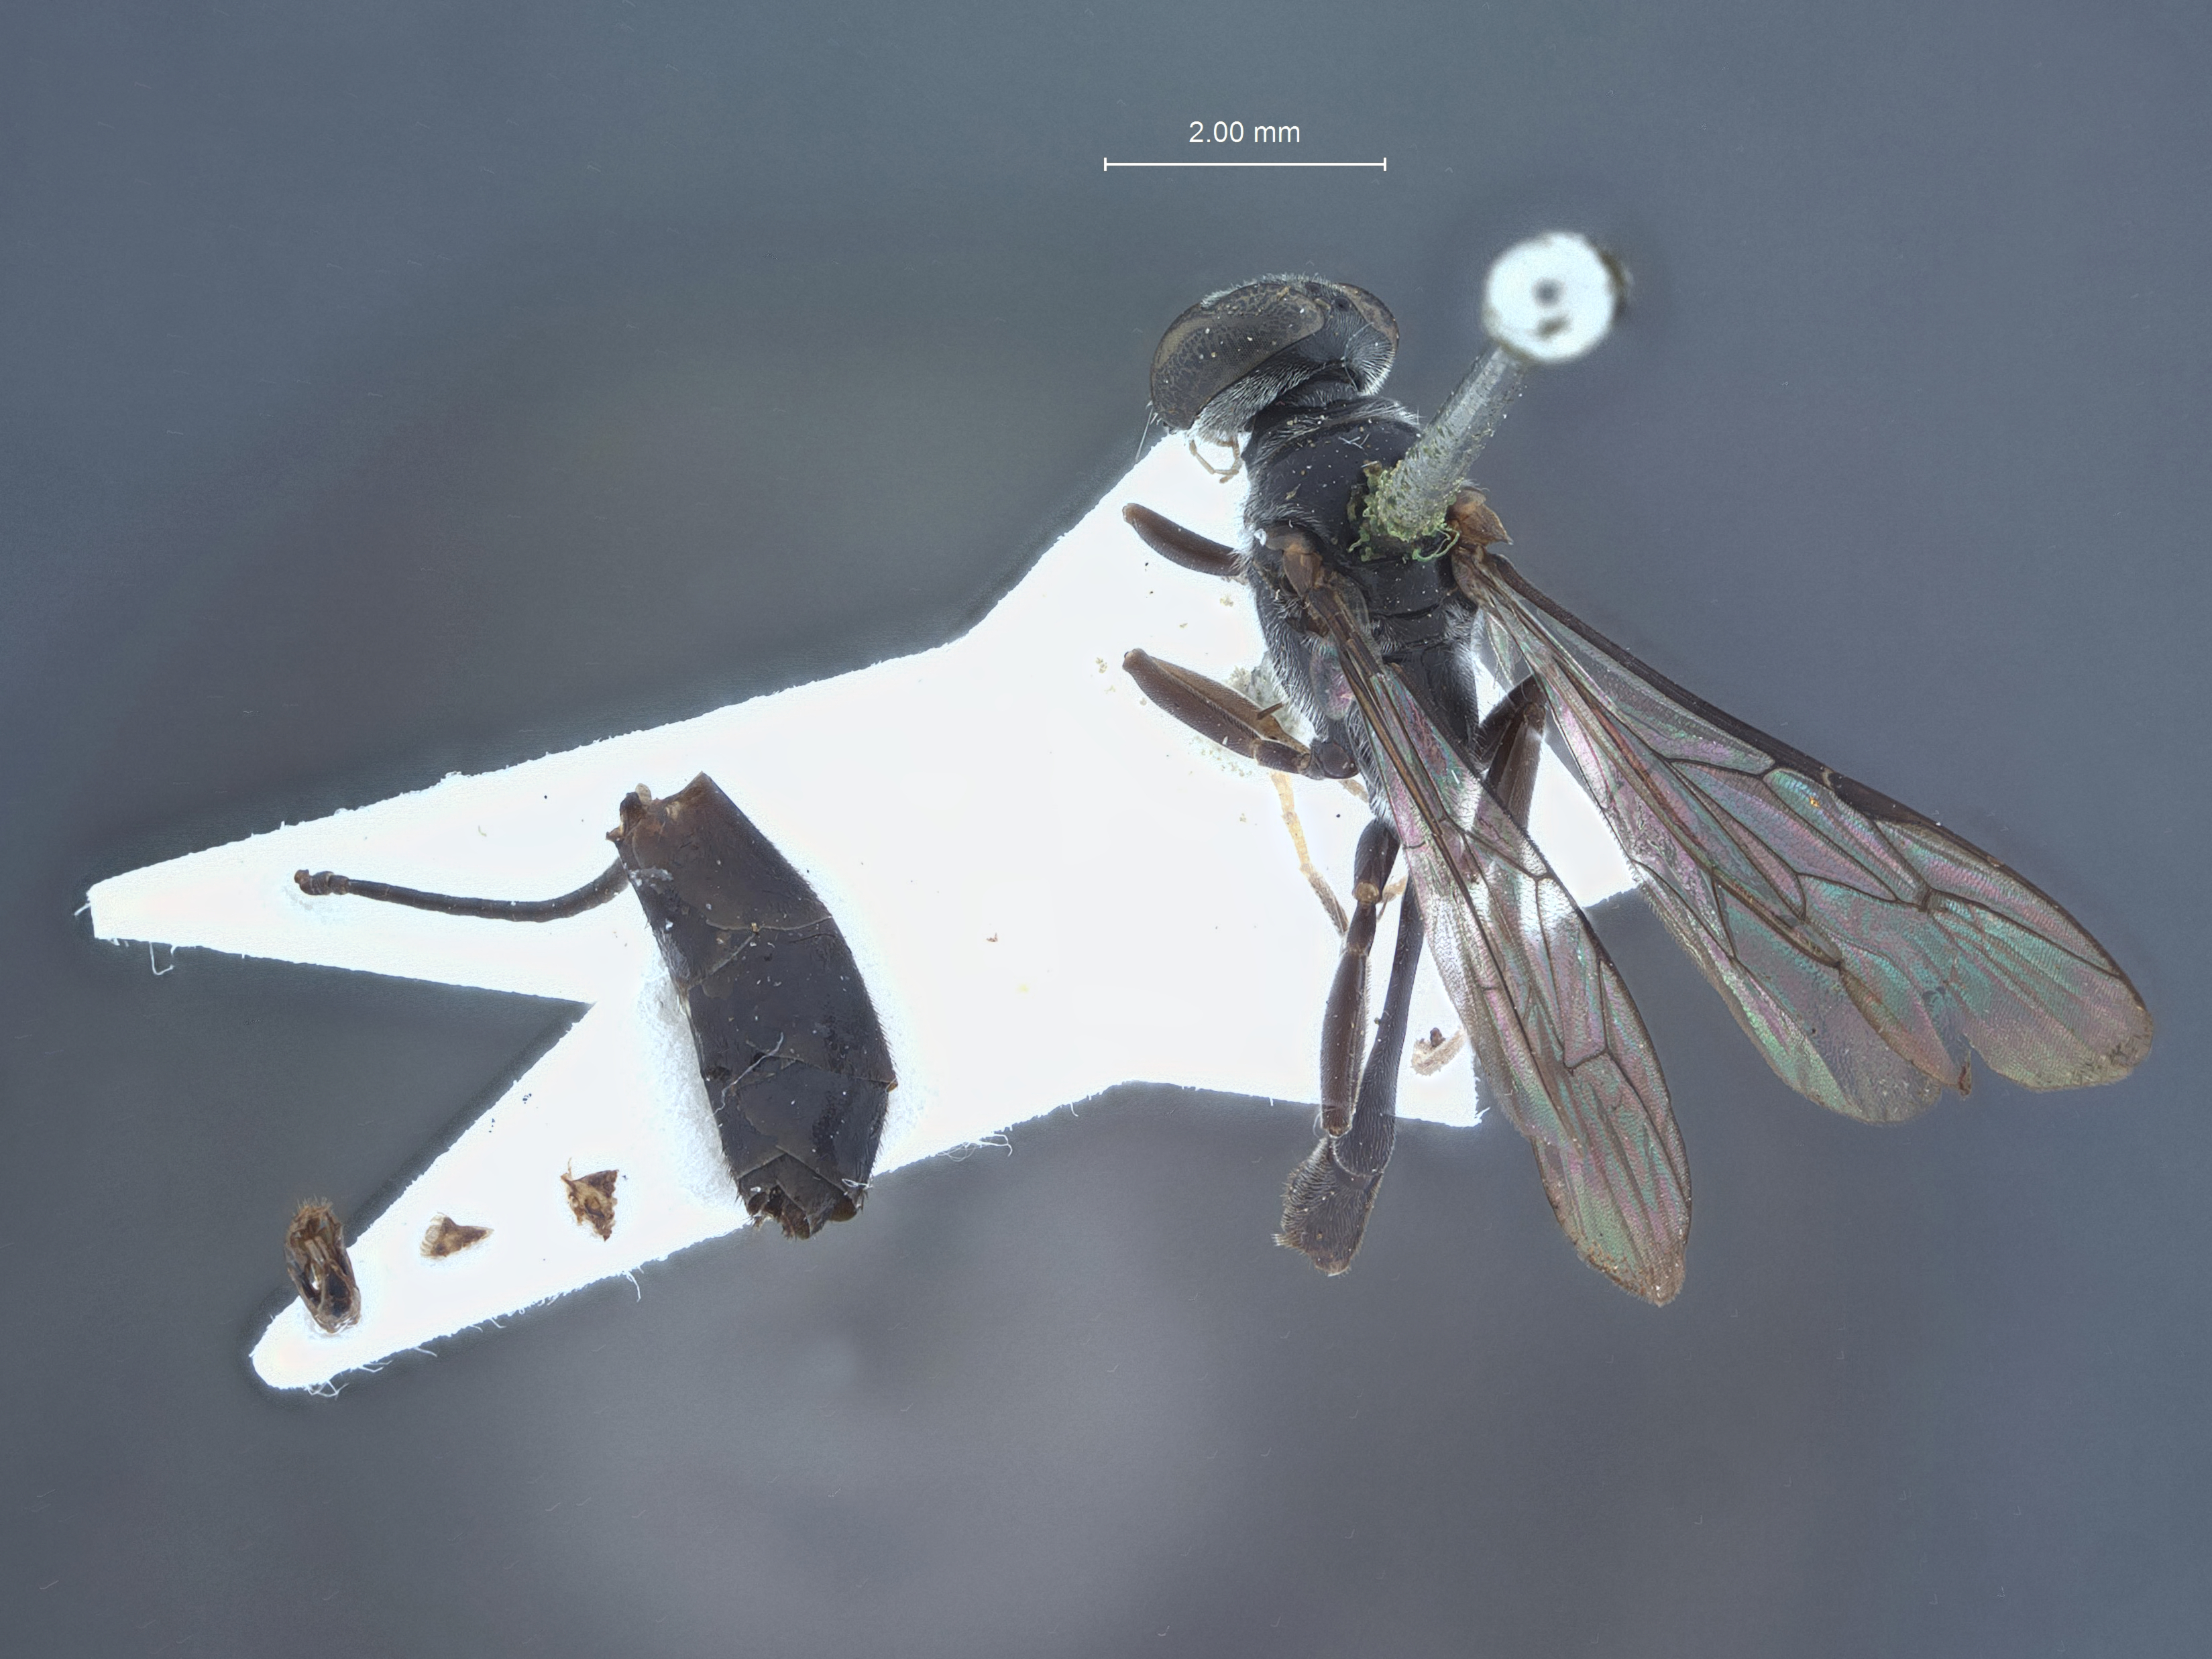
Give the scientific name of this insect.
Trypoxylon curvum
